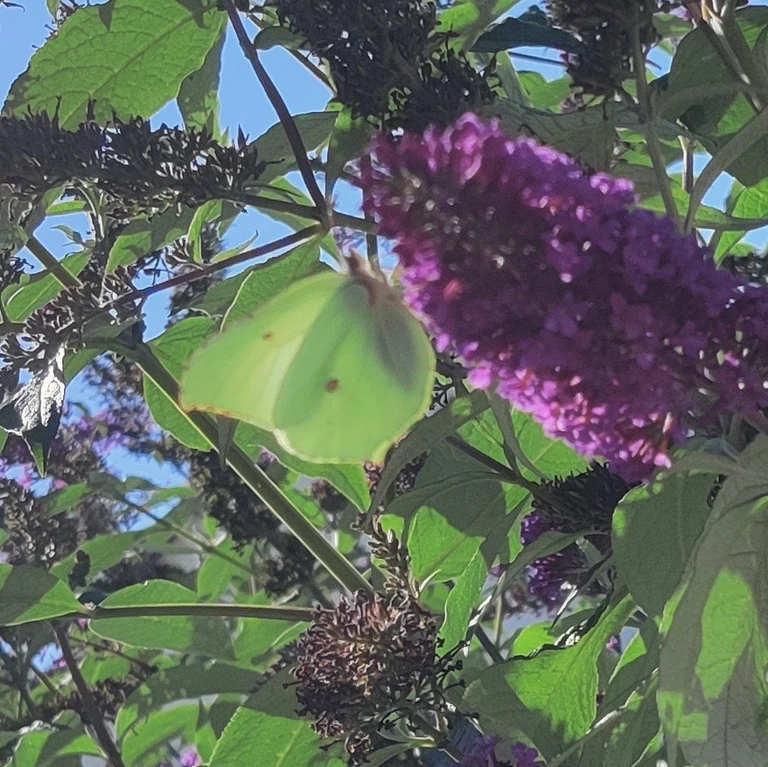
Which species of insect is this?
Gonepteryx rhamni
